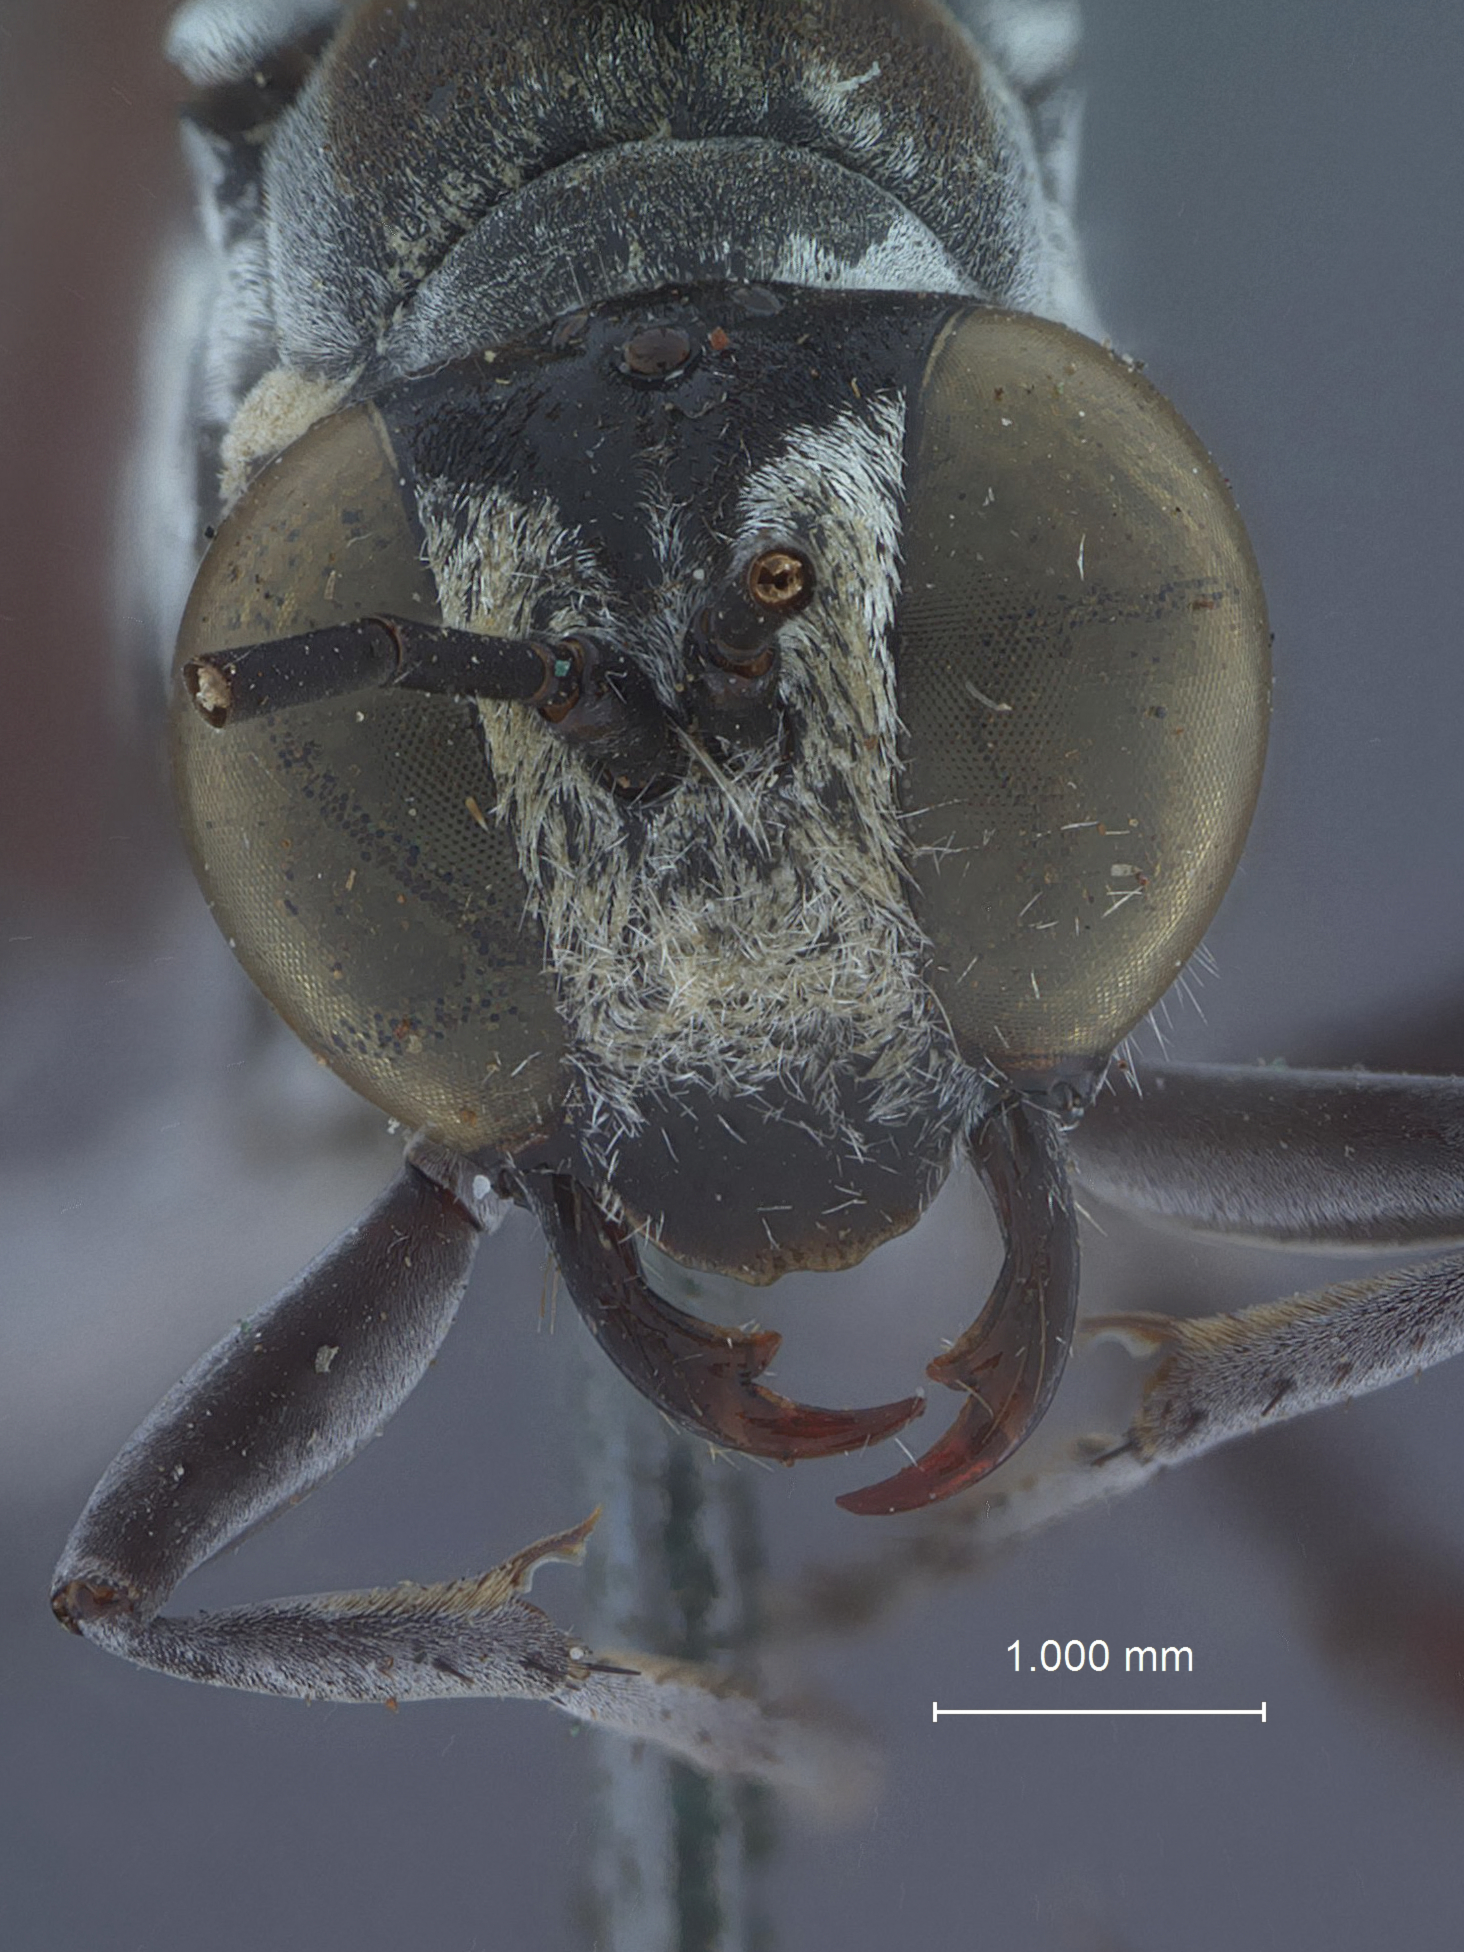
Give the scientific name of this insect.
Sphex acutus
